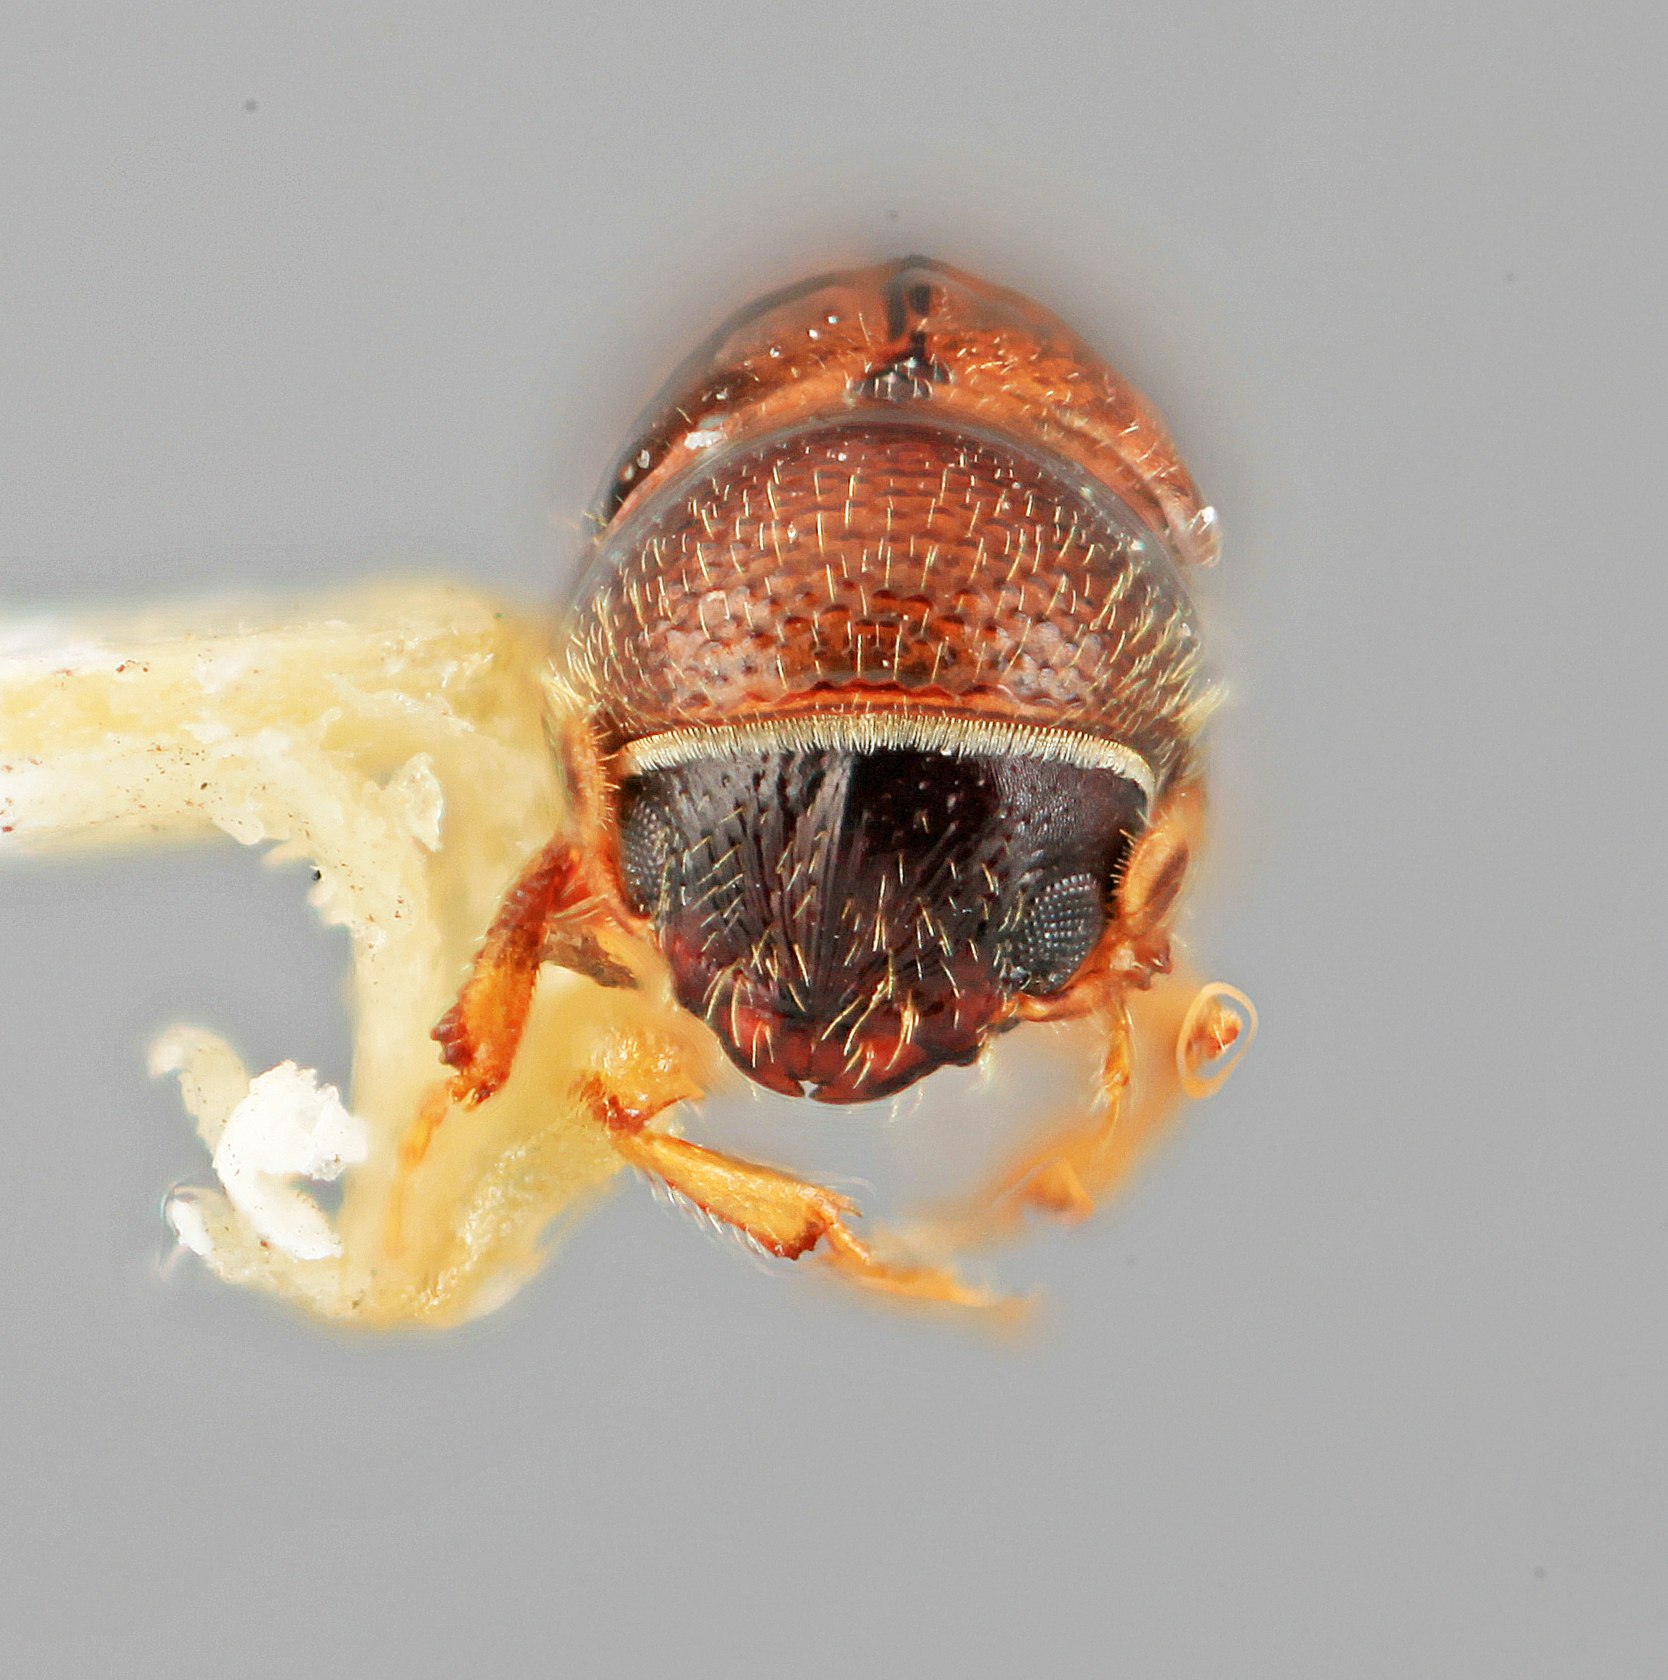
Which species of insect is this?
Gnathotrichus perniciosus
